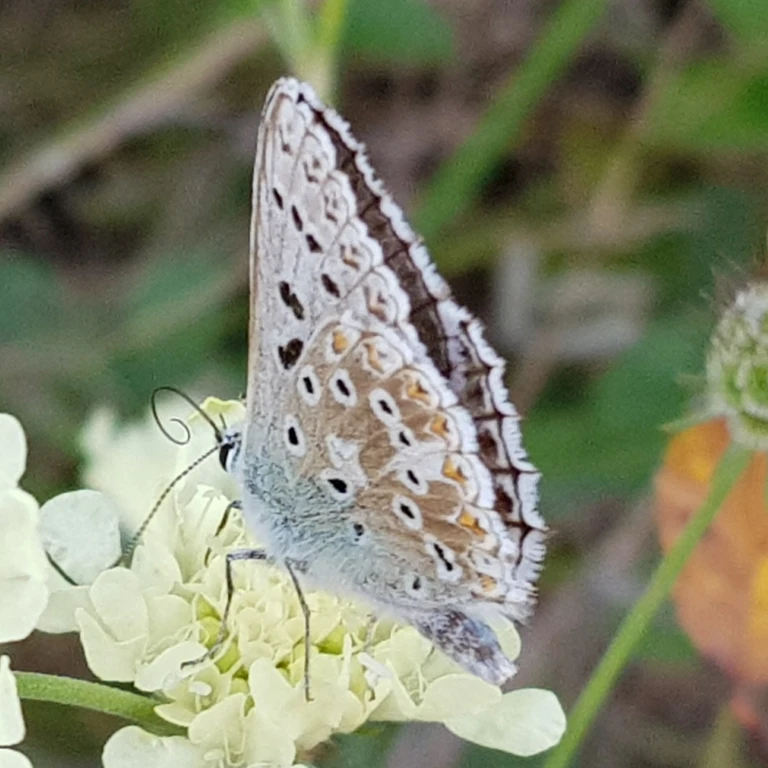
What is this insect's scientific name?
Lysandra coridon
